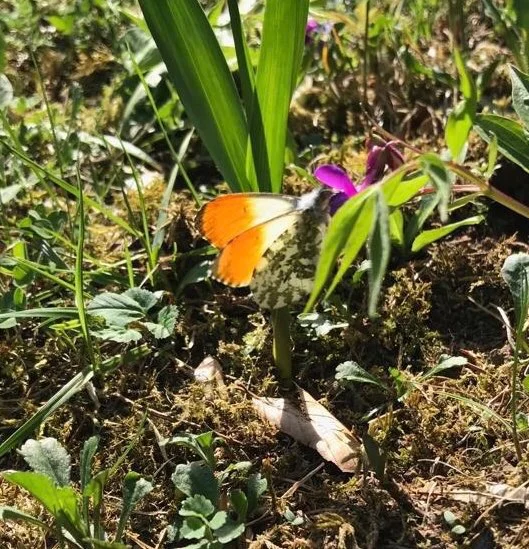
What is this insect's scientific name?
Anthocharis cardamines
